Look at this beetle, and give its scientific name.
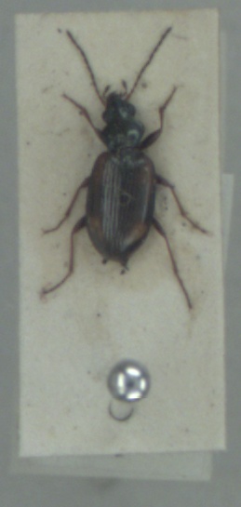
Bembidion bruxellense
